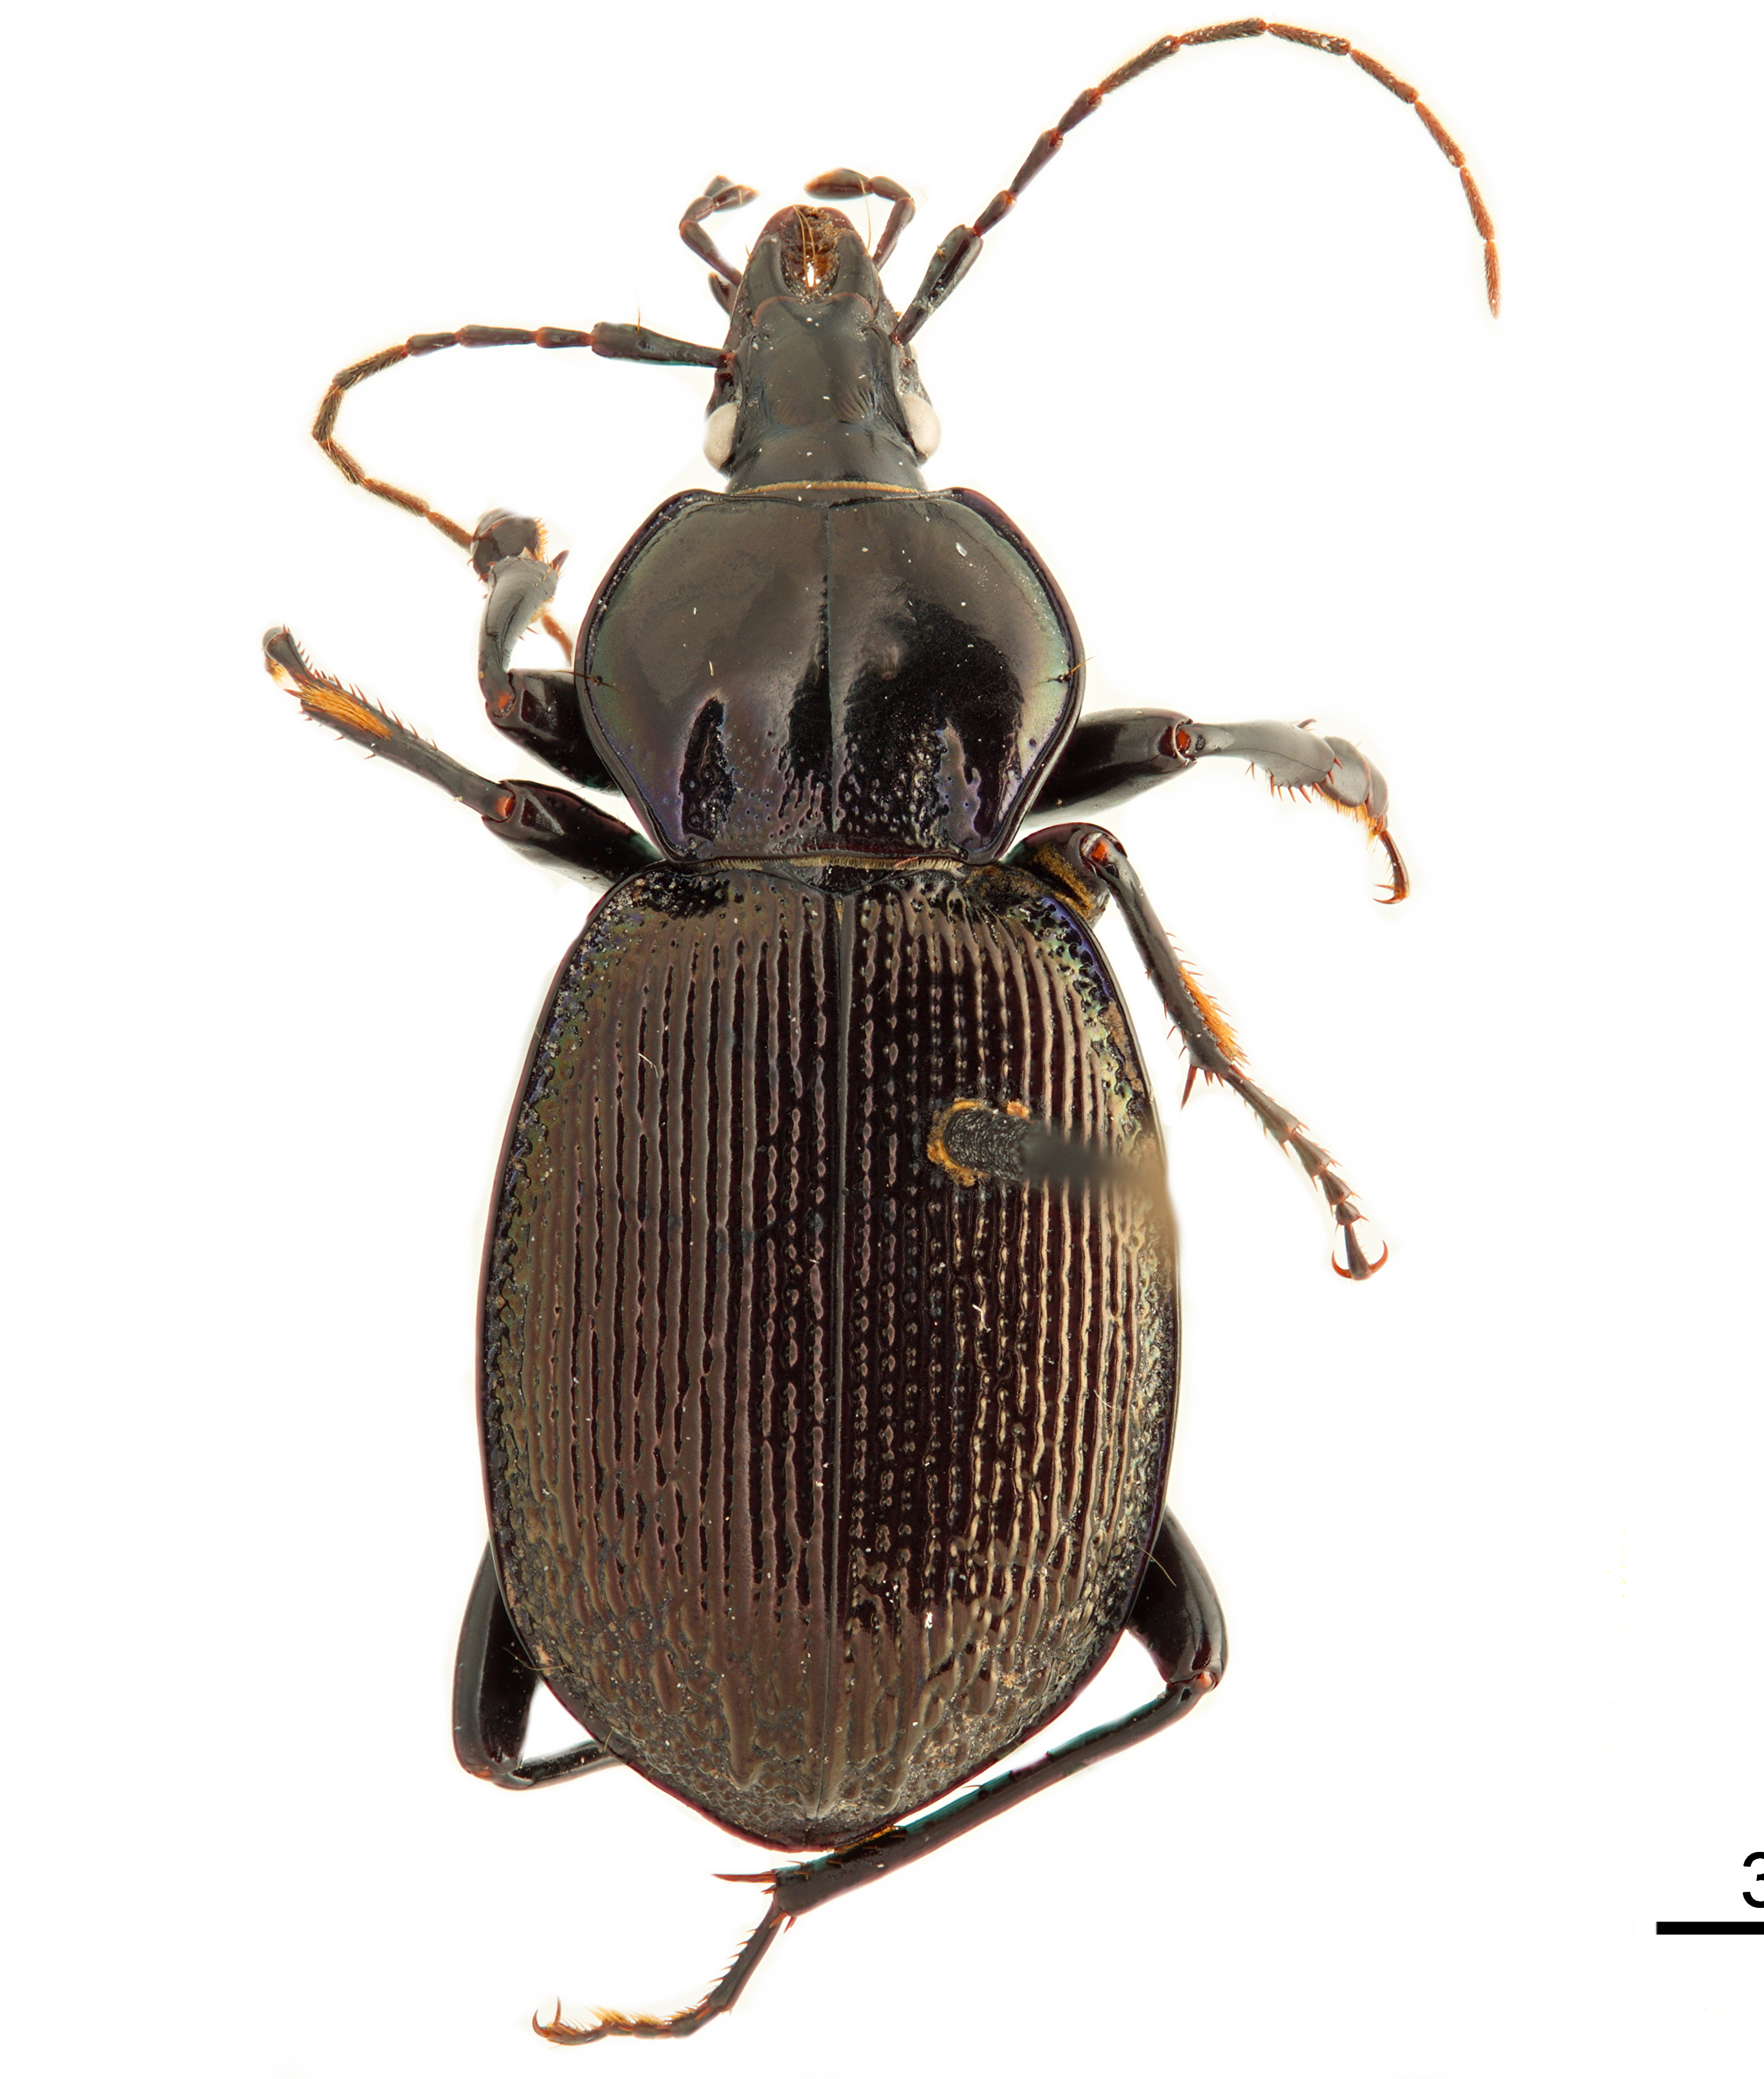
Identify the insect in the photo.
Sphaeoderus lecontei (also Sphaeroderus stenostomus)
